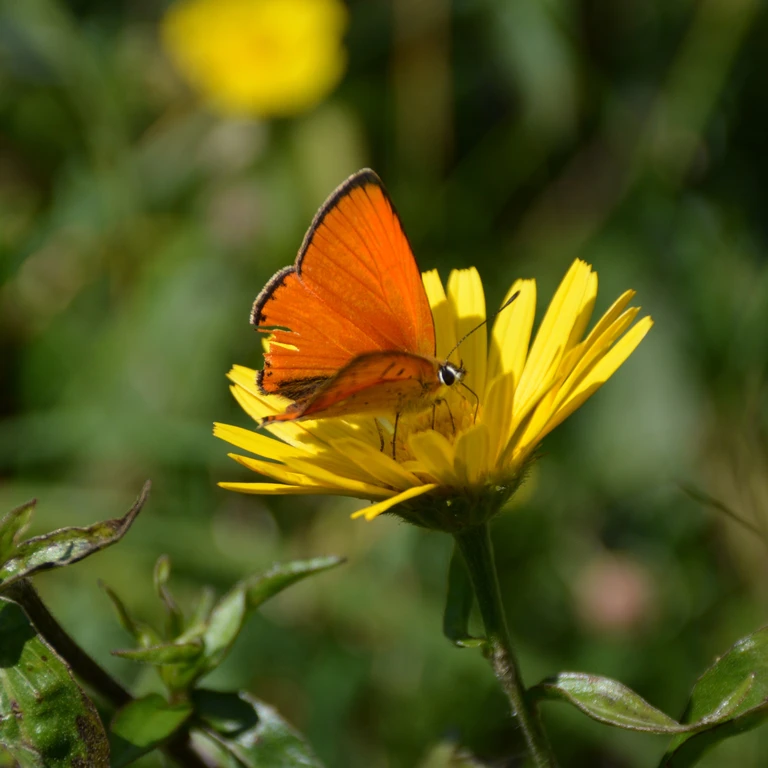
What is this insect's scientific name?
Lycaena virgaureae
